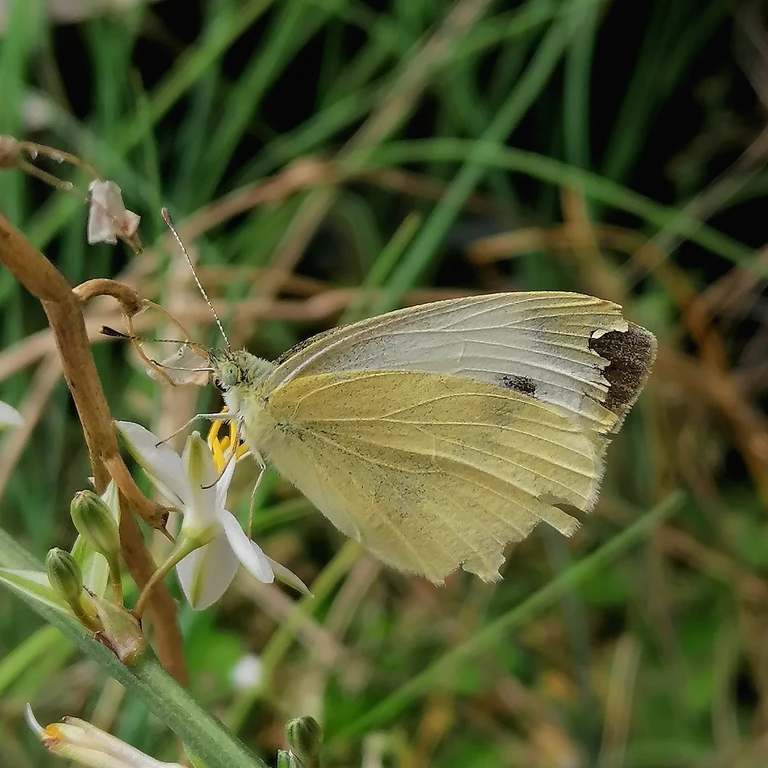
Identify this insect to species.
Pieris brassicae
